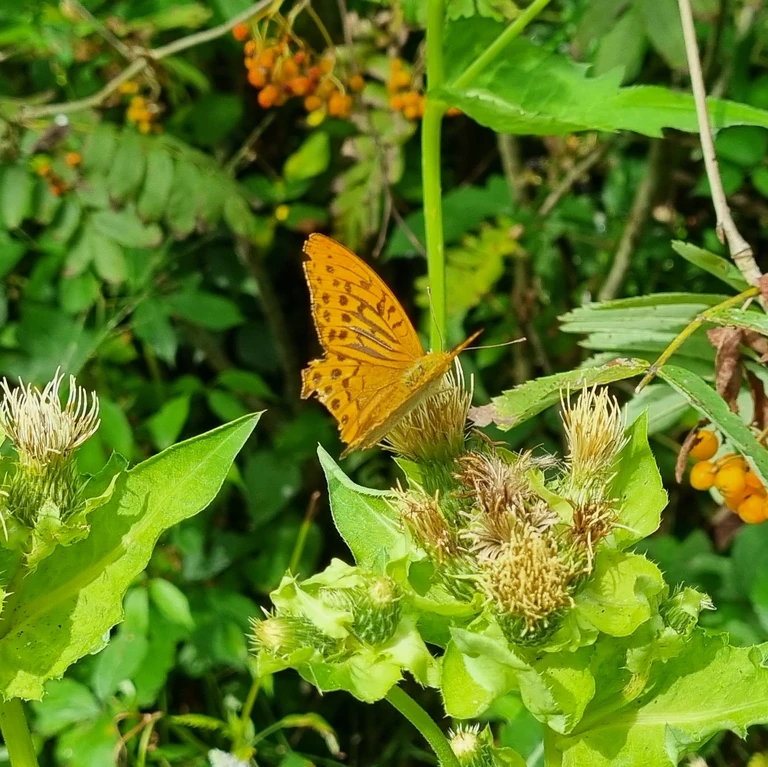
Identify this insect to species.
Argynnis paphia
